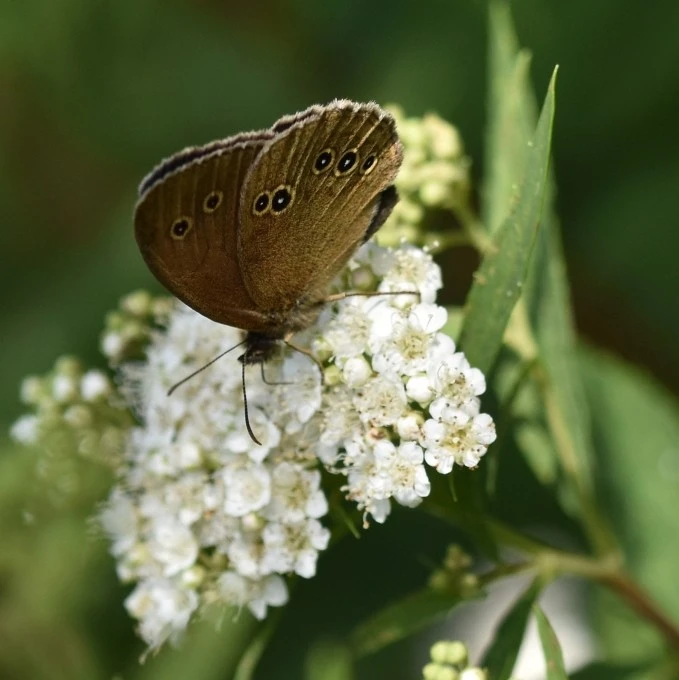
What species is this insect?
Aphantopus hyperantus
